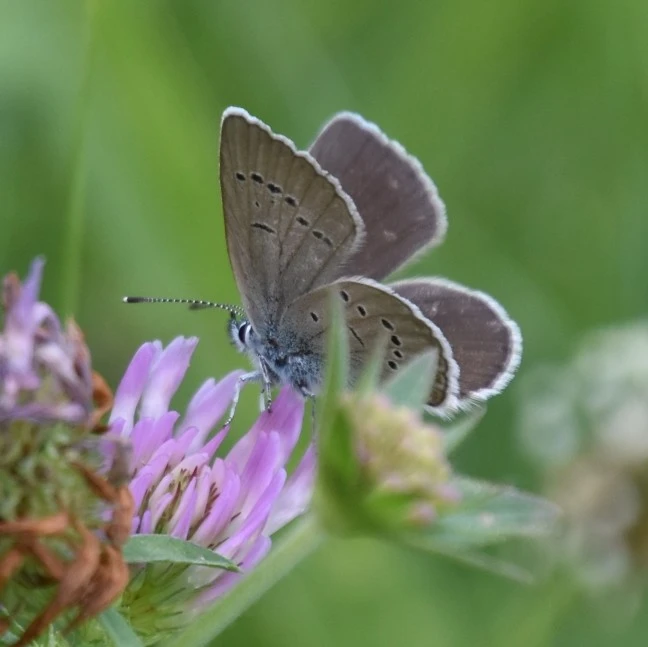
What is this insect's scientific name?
Cyaniris semiargus
